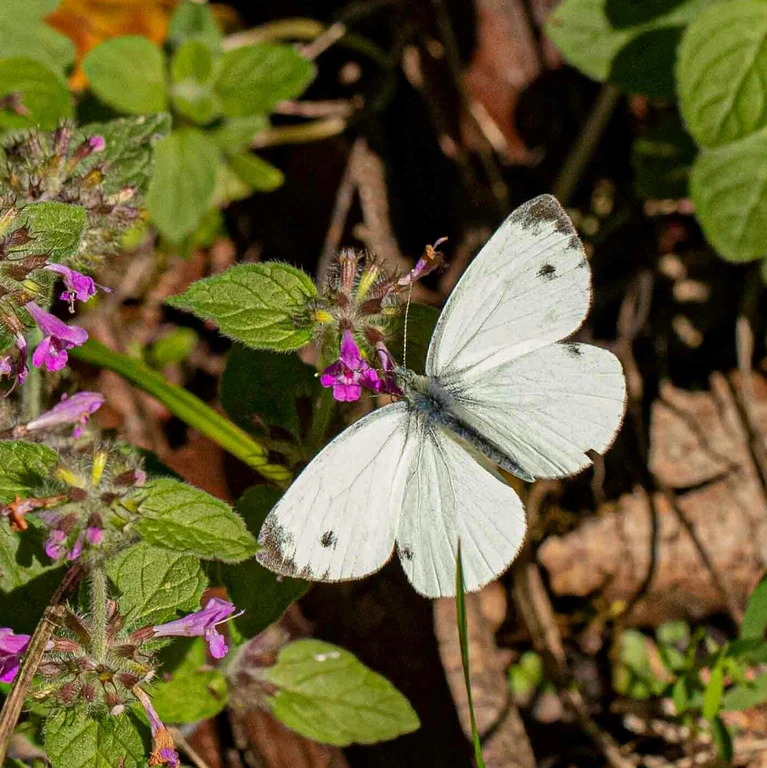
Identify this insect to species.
Pieris napi
